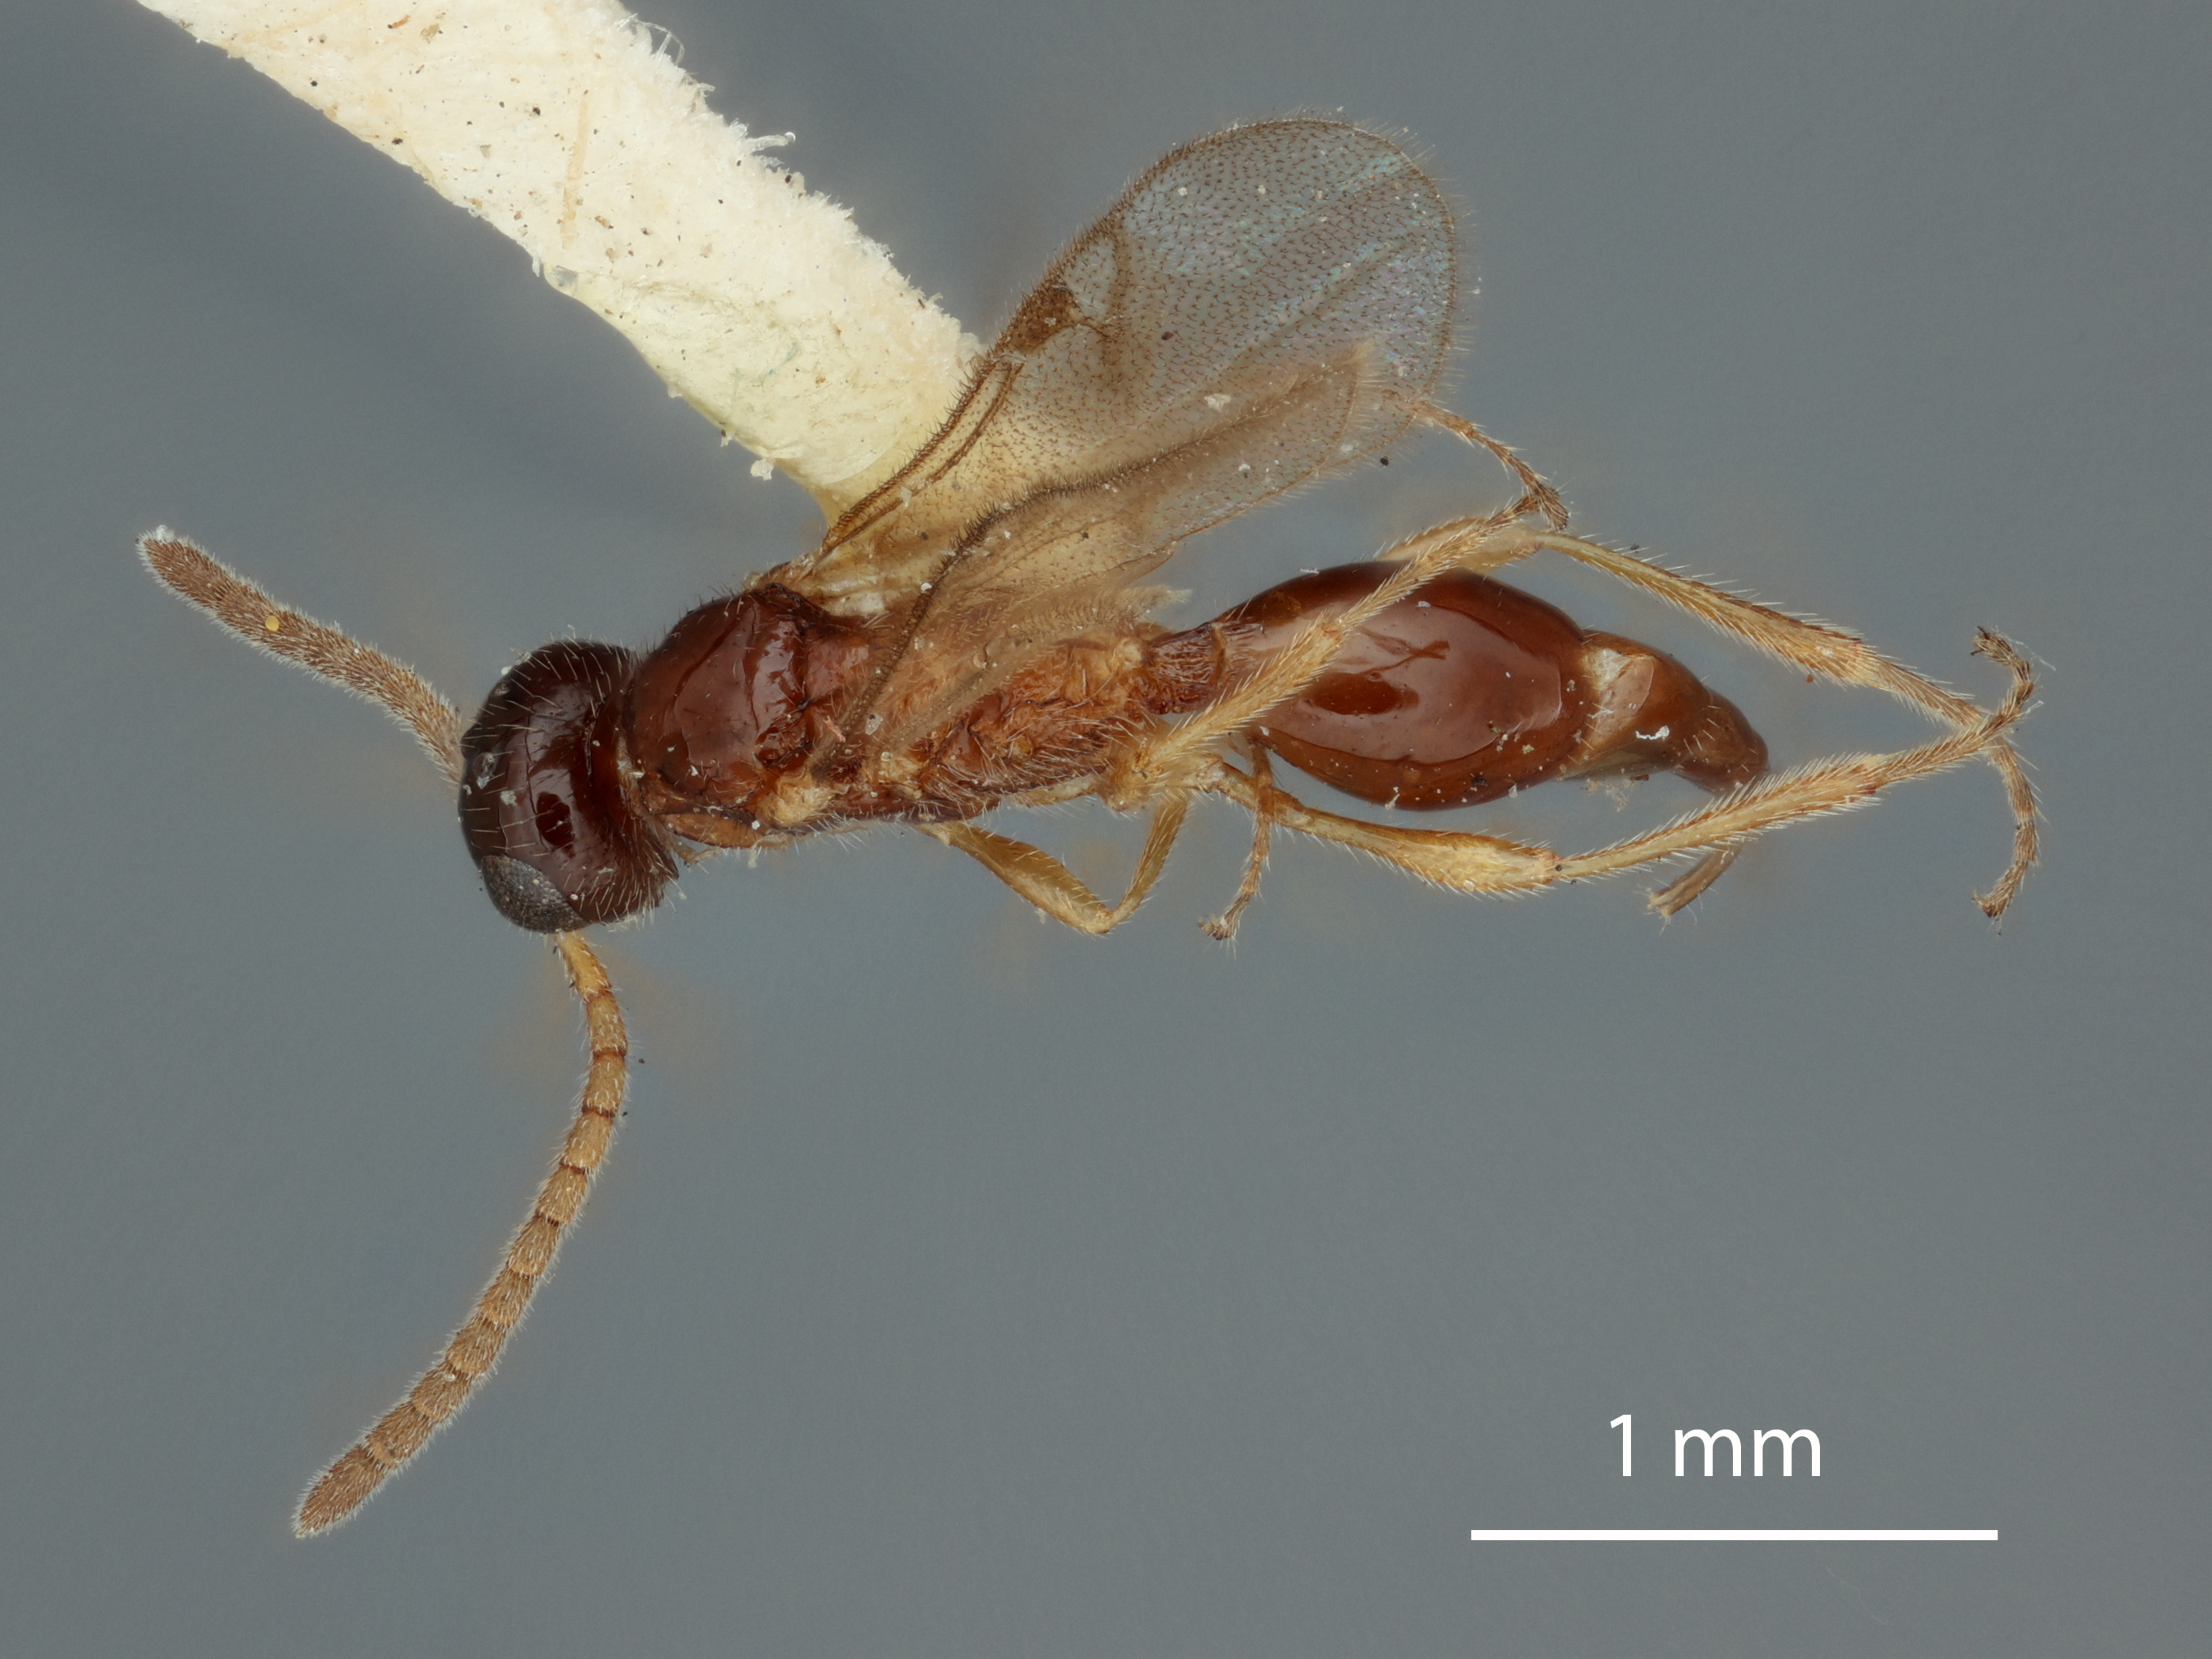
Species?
Disogmus obsoletus
